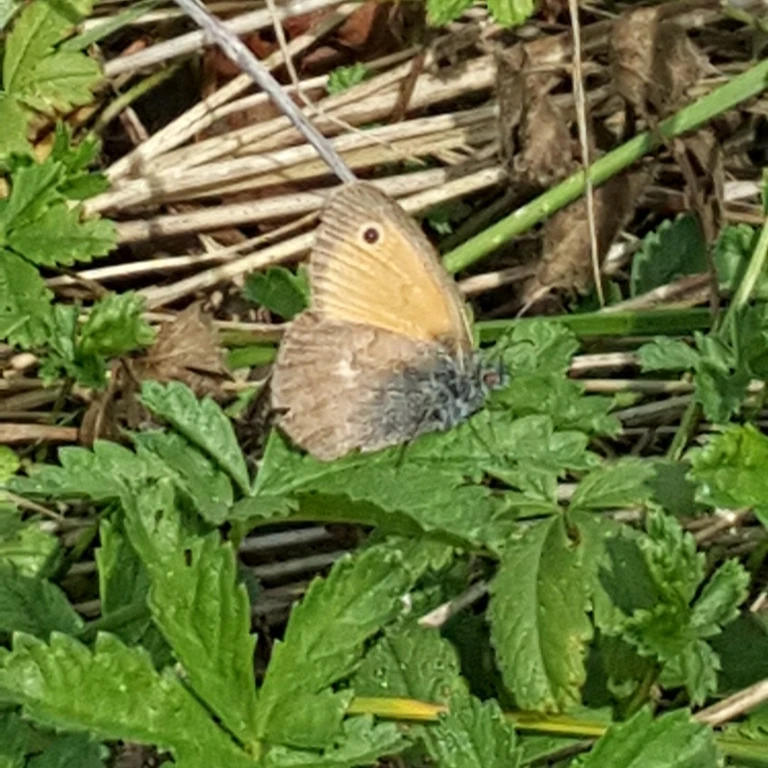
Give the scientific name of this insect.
Coenonympha pamphilus
